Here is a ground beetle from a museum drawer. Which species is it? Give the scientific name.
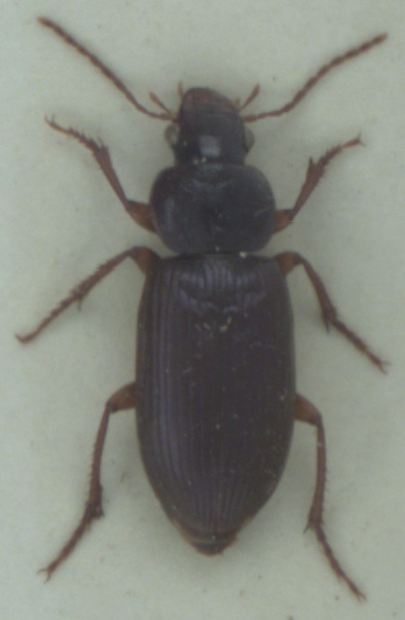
Ophonus ardosiacus
